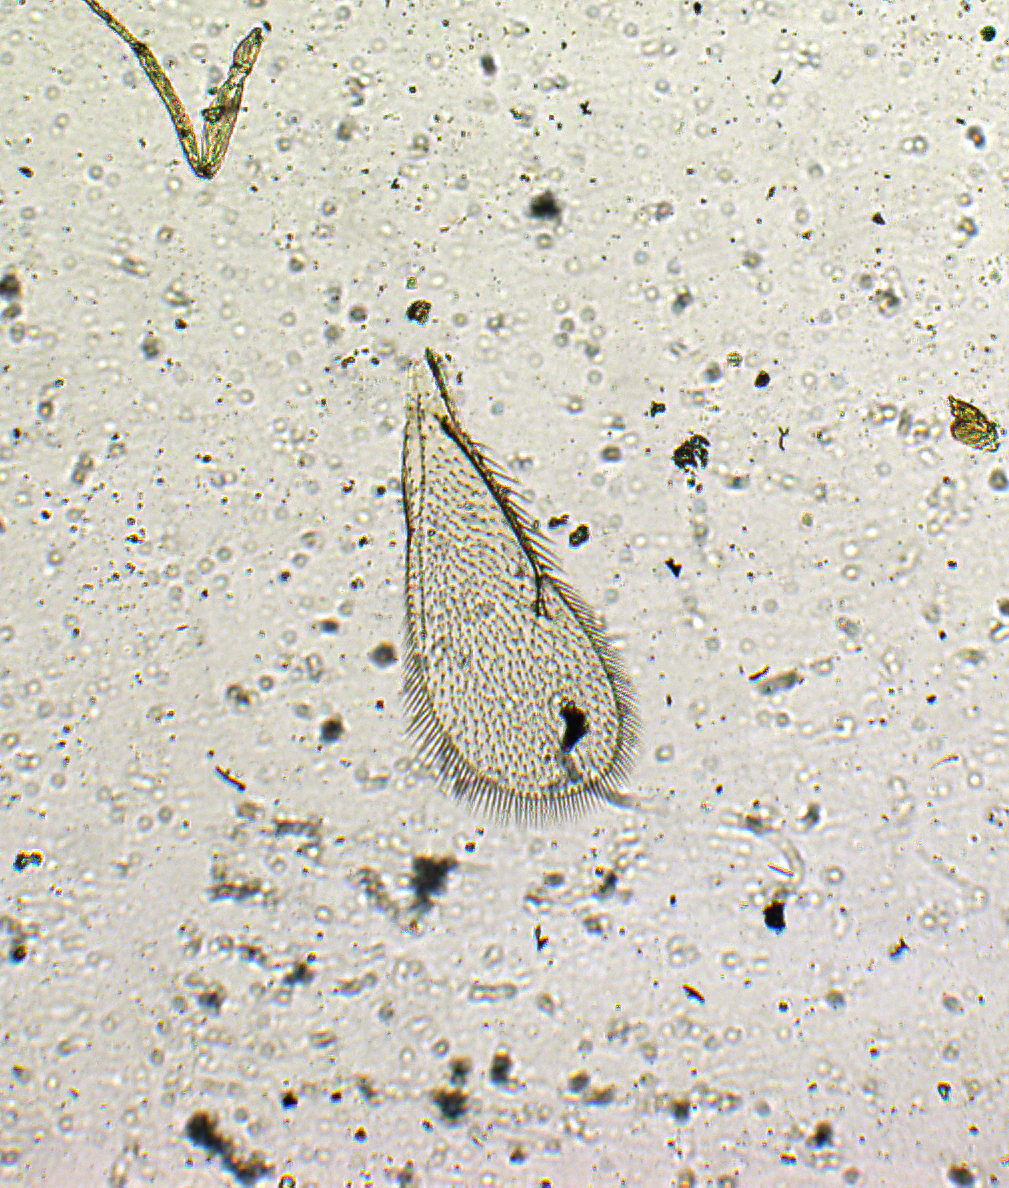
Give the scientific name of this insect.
Tetrastichus uniarticulata
